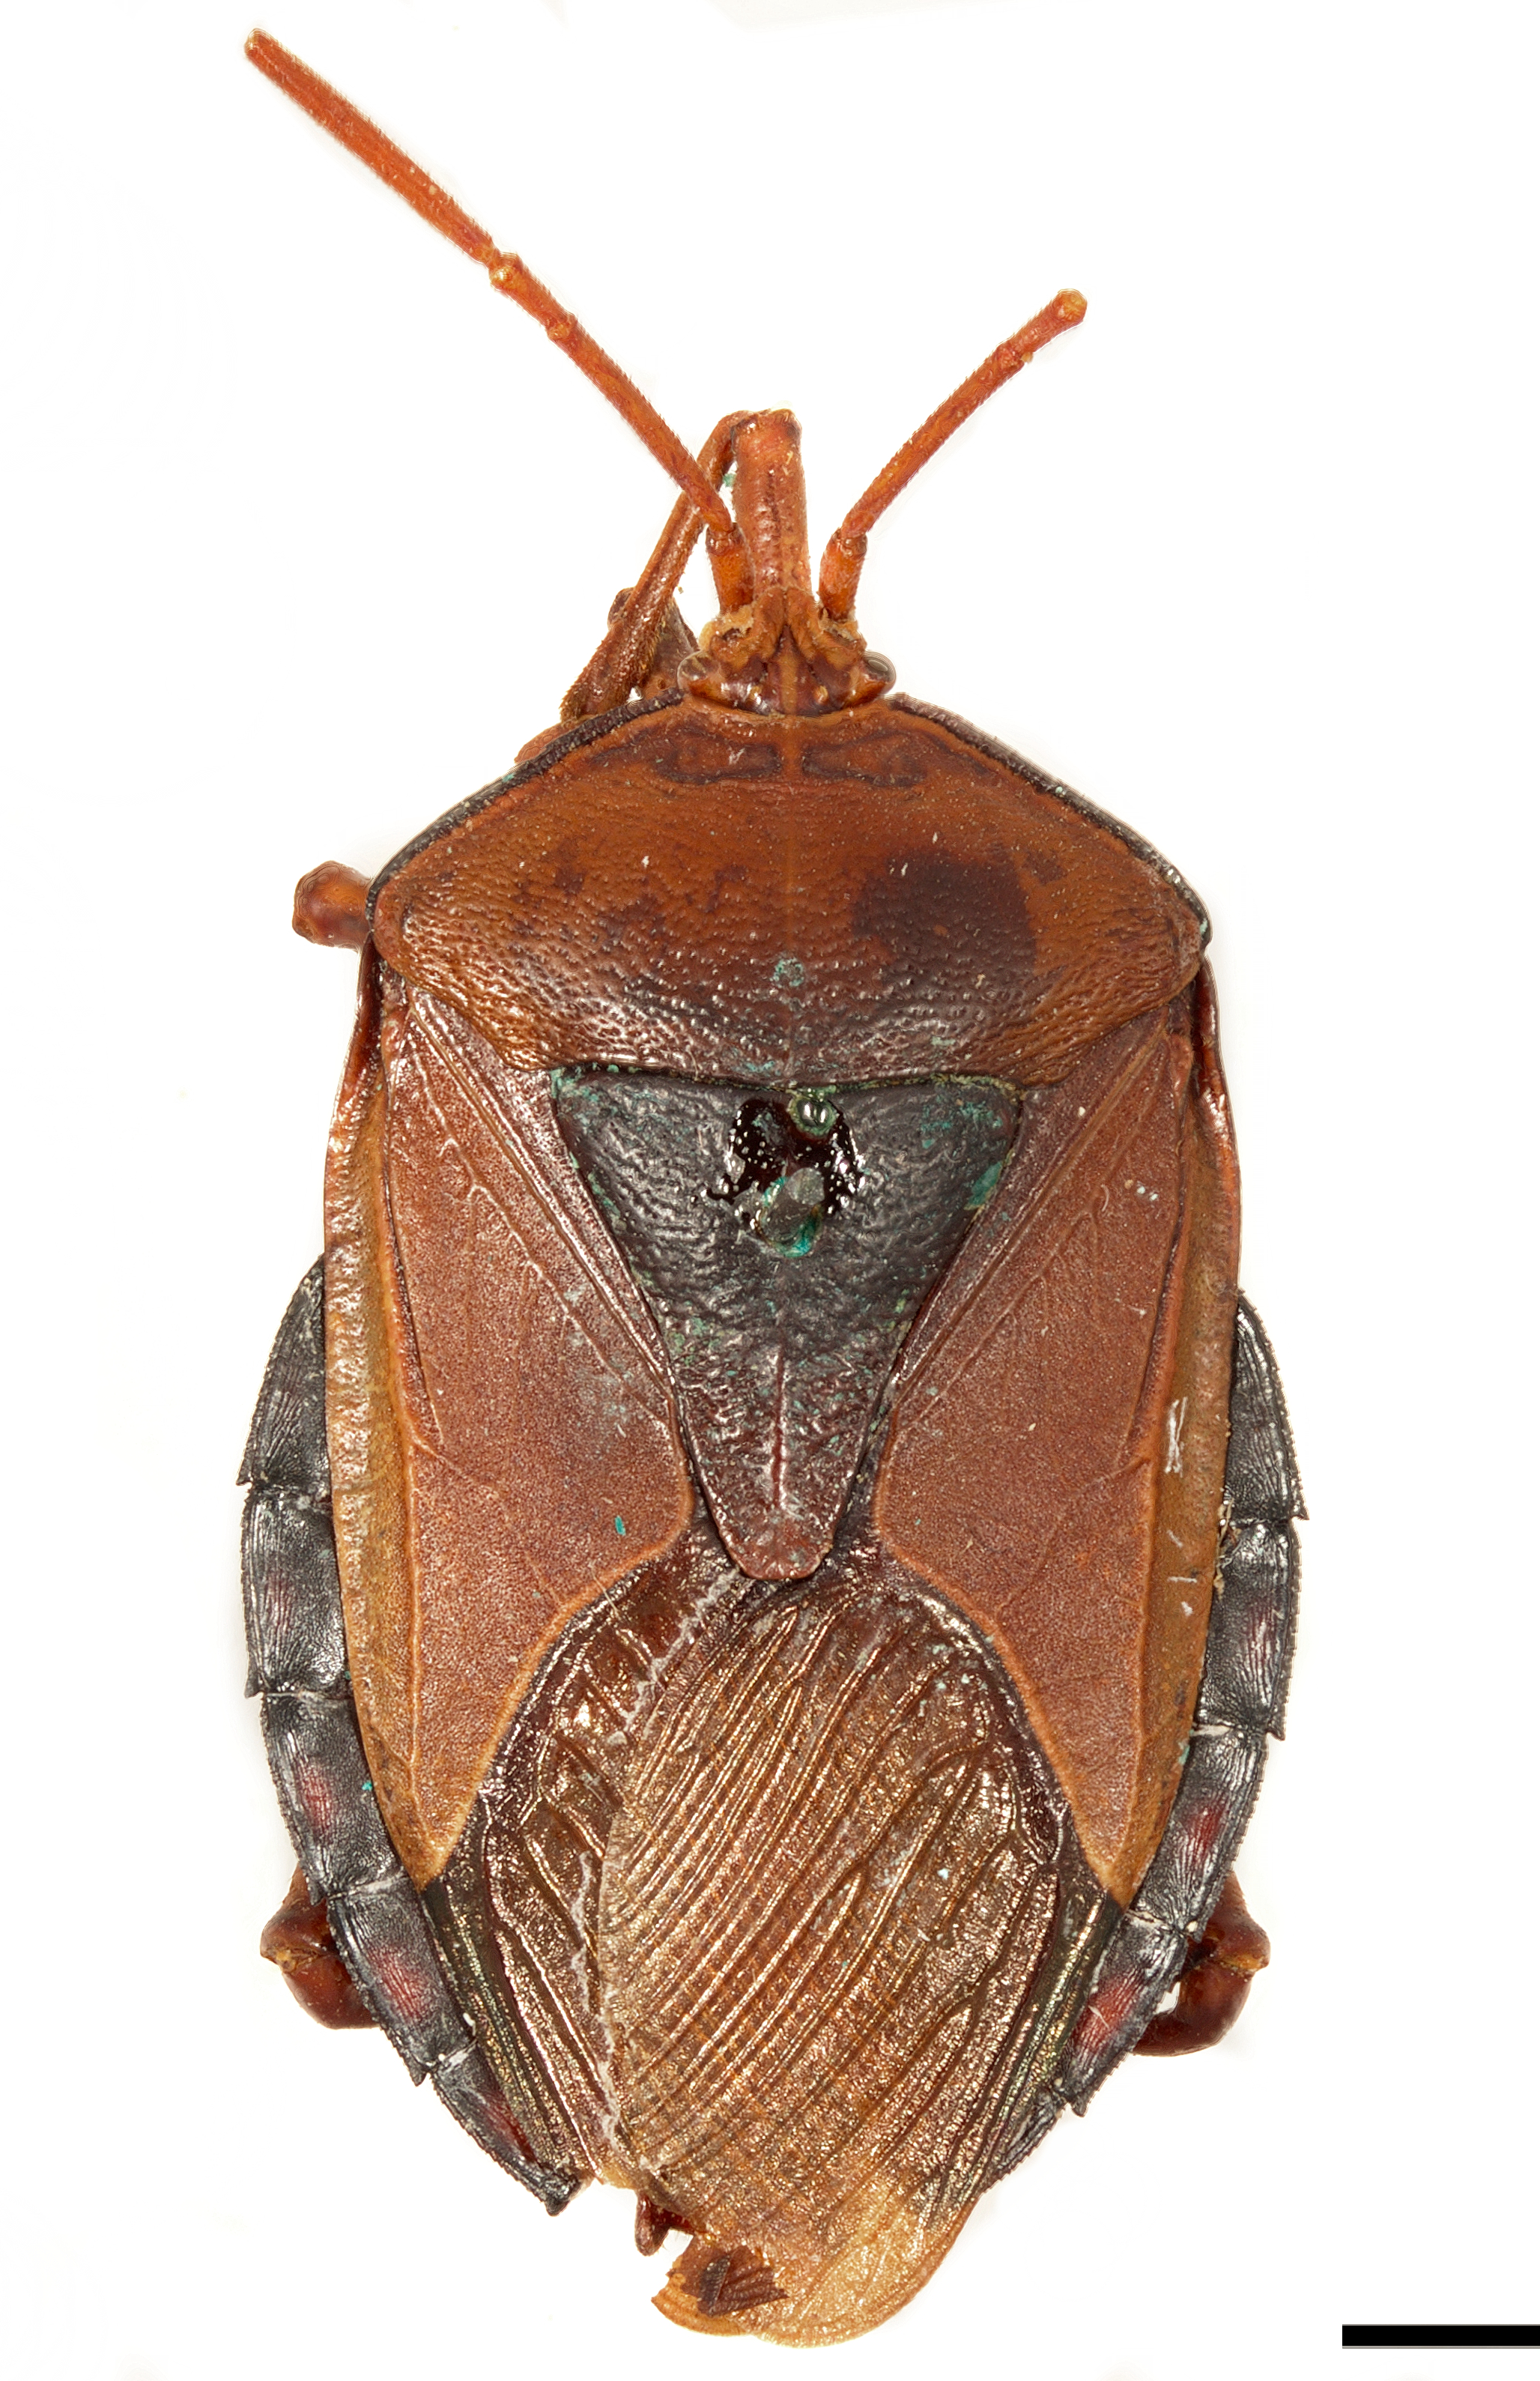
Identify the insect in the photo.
Musgraveis scutellatus
